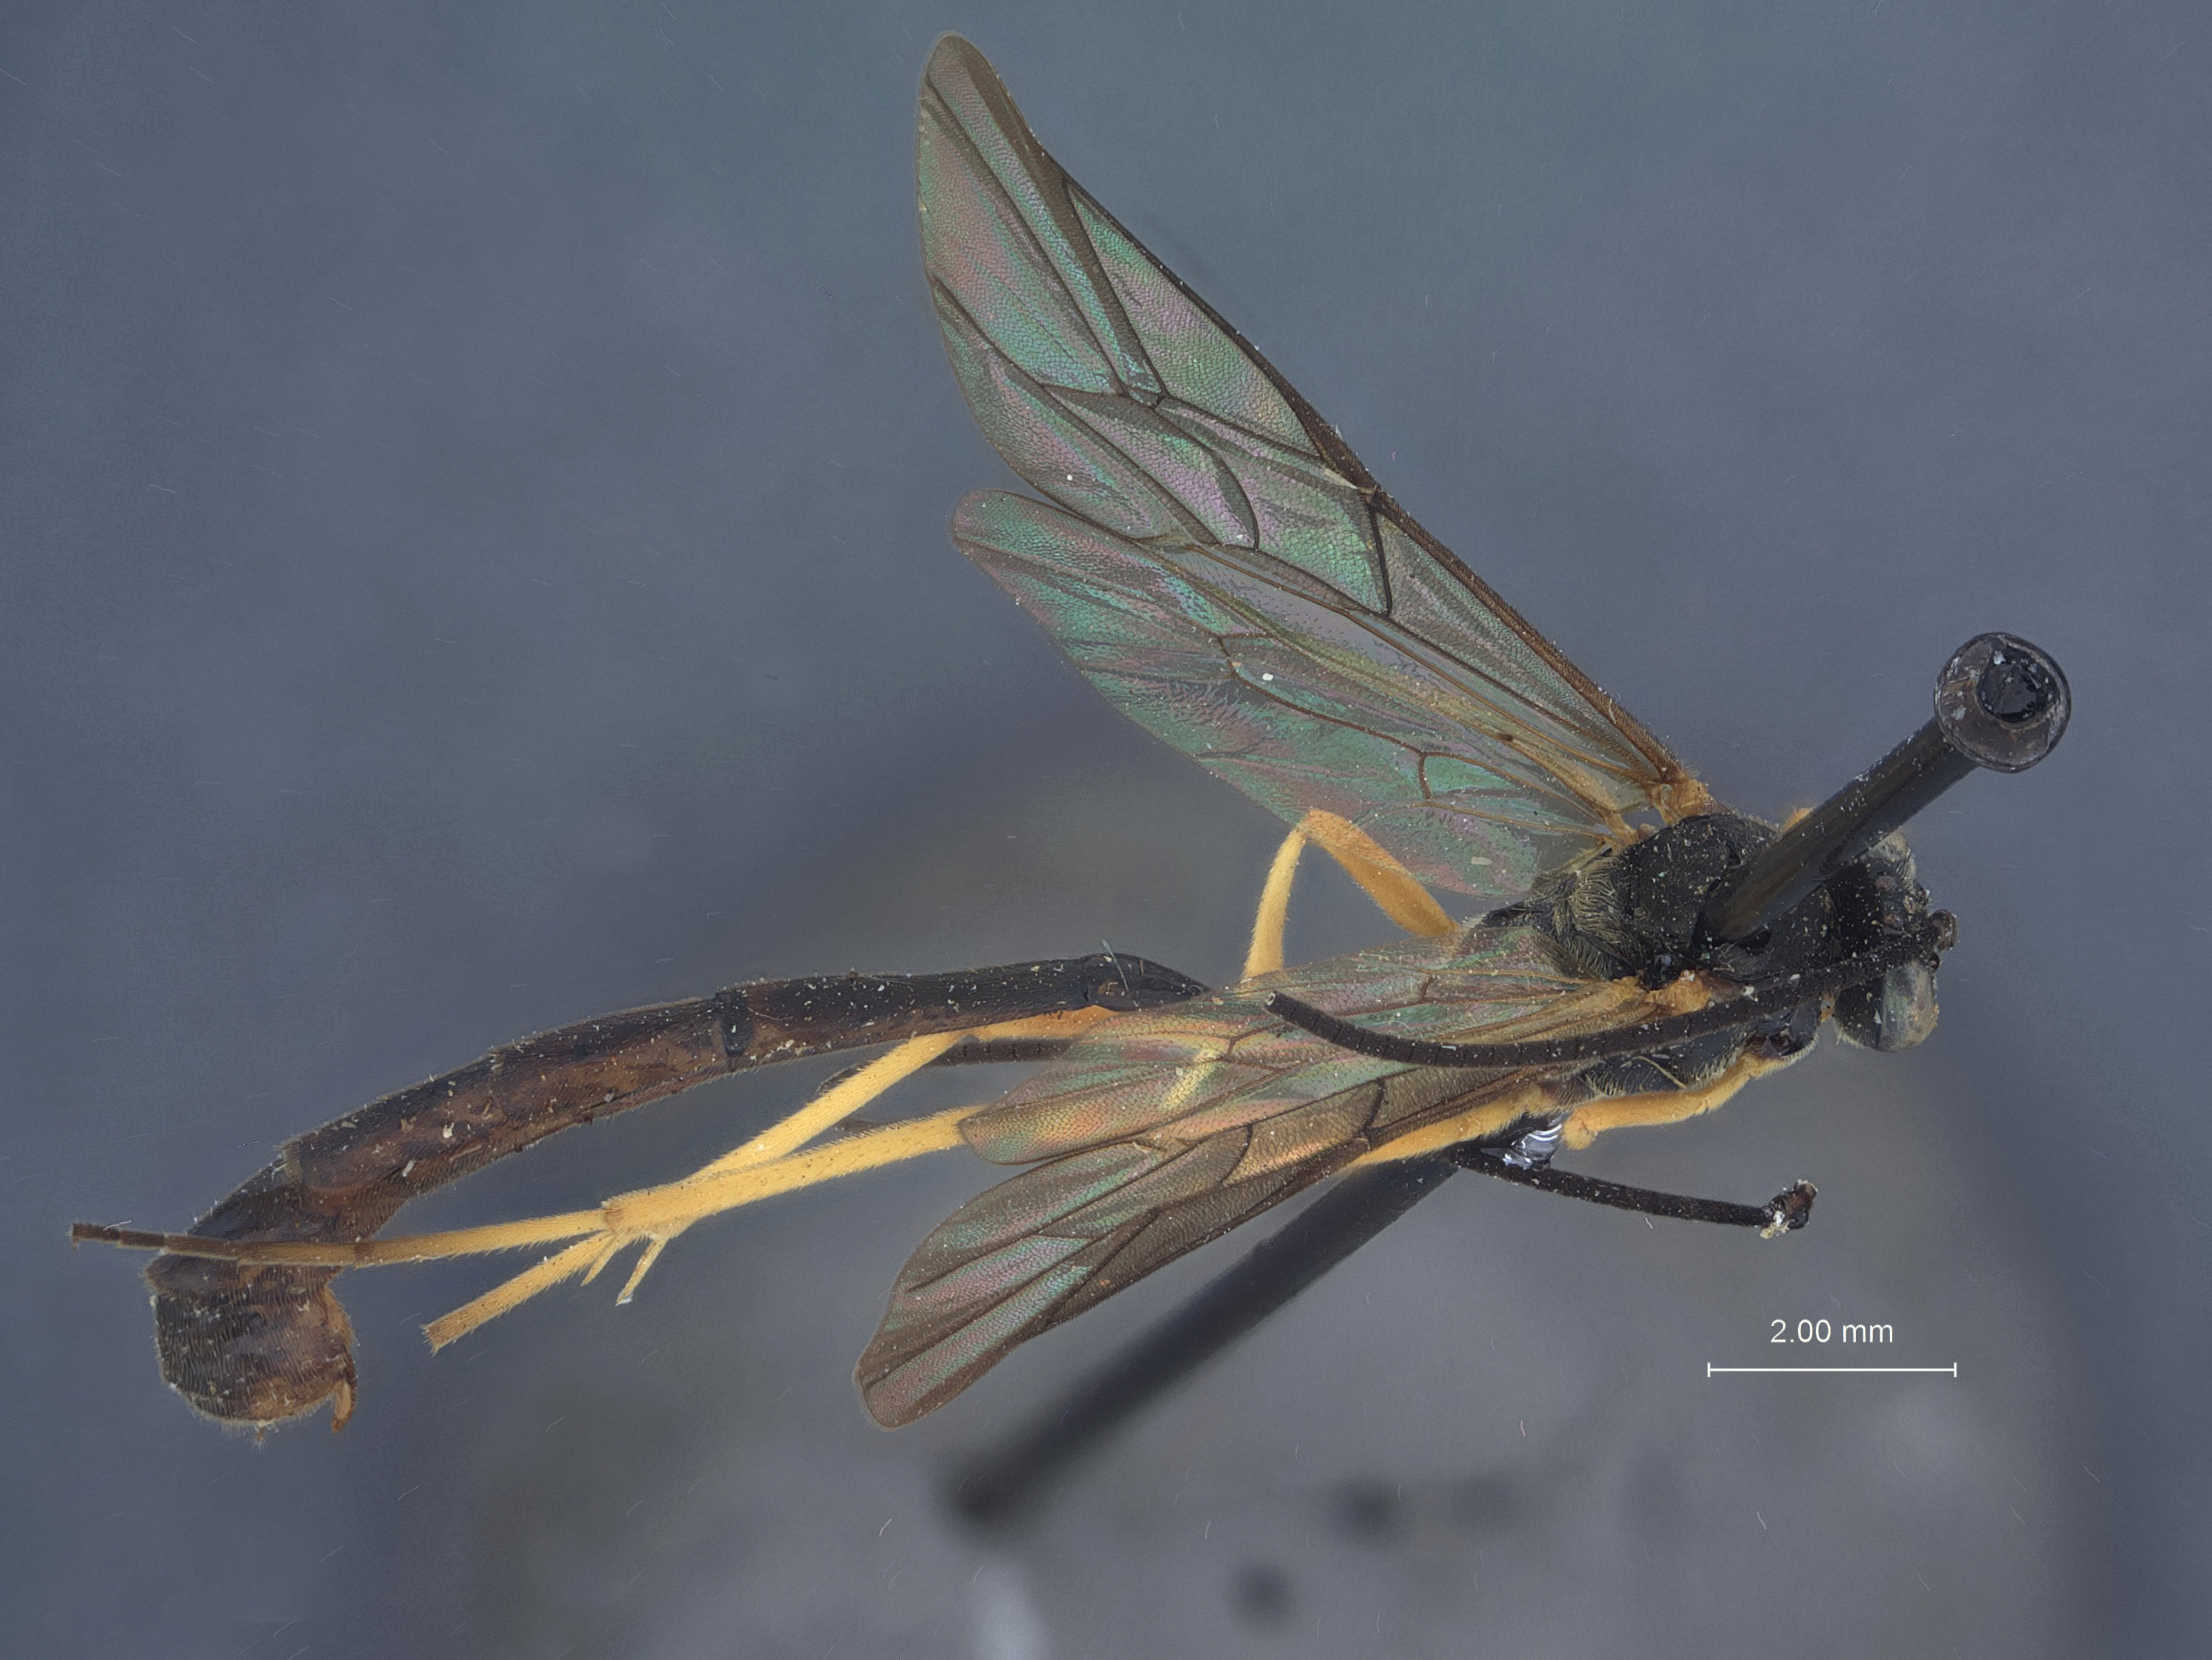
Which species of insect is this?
Zastenogastra graciliventris
